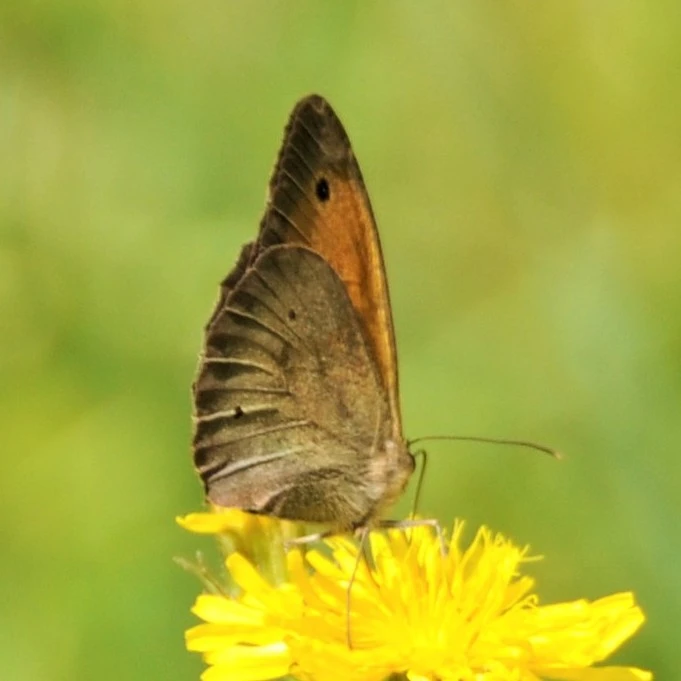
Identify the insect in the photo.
Maniola jurtina
